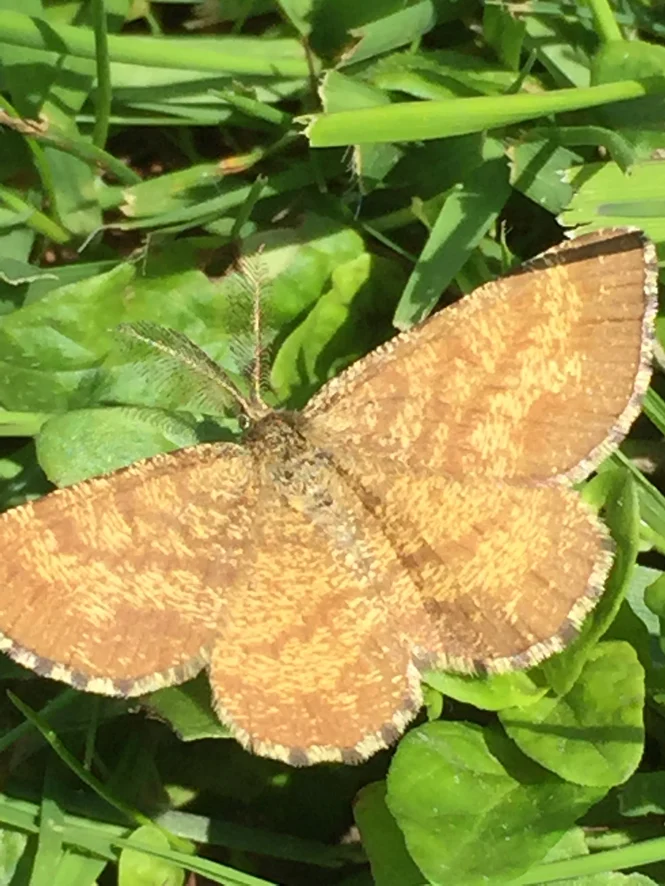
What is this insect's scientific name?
Ematurga atomaria
